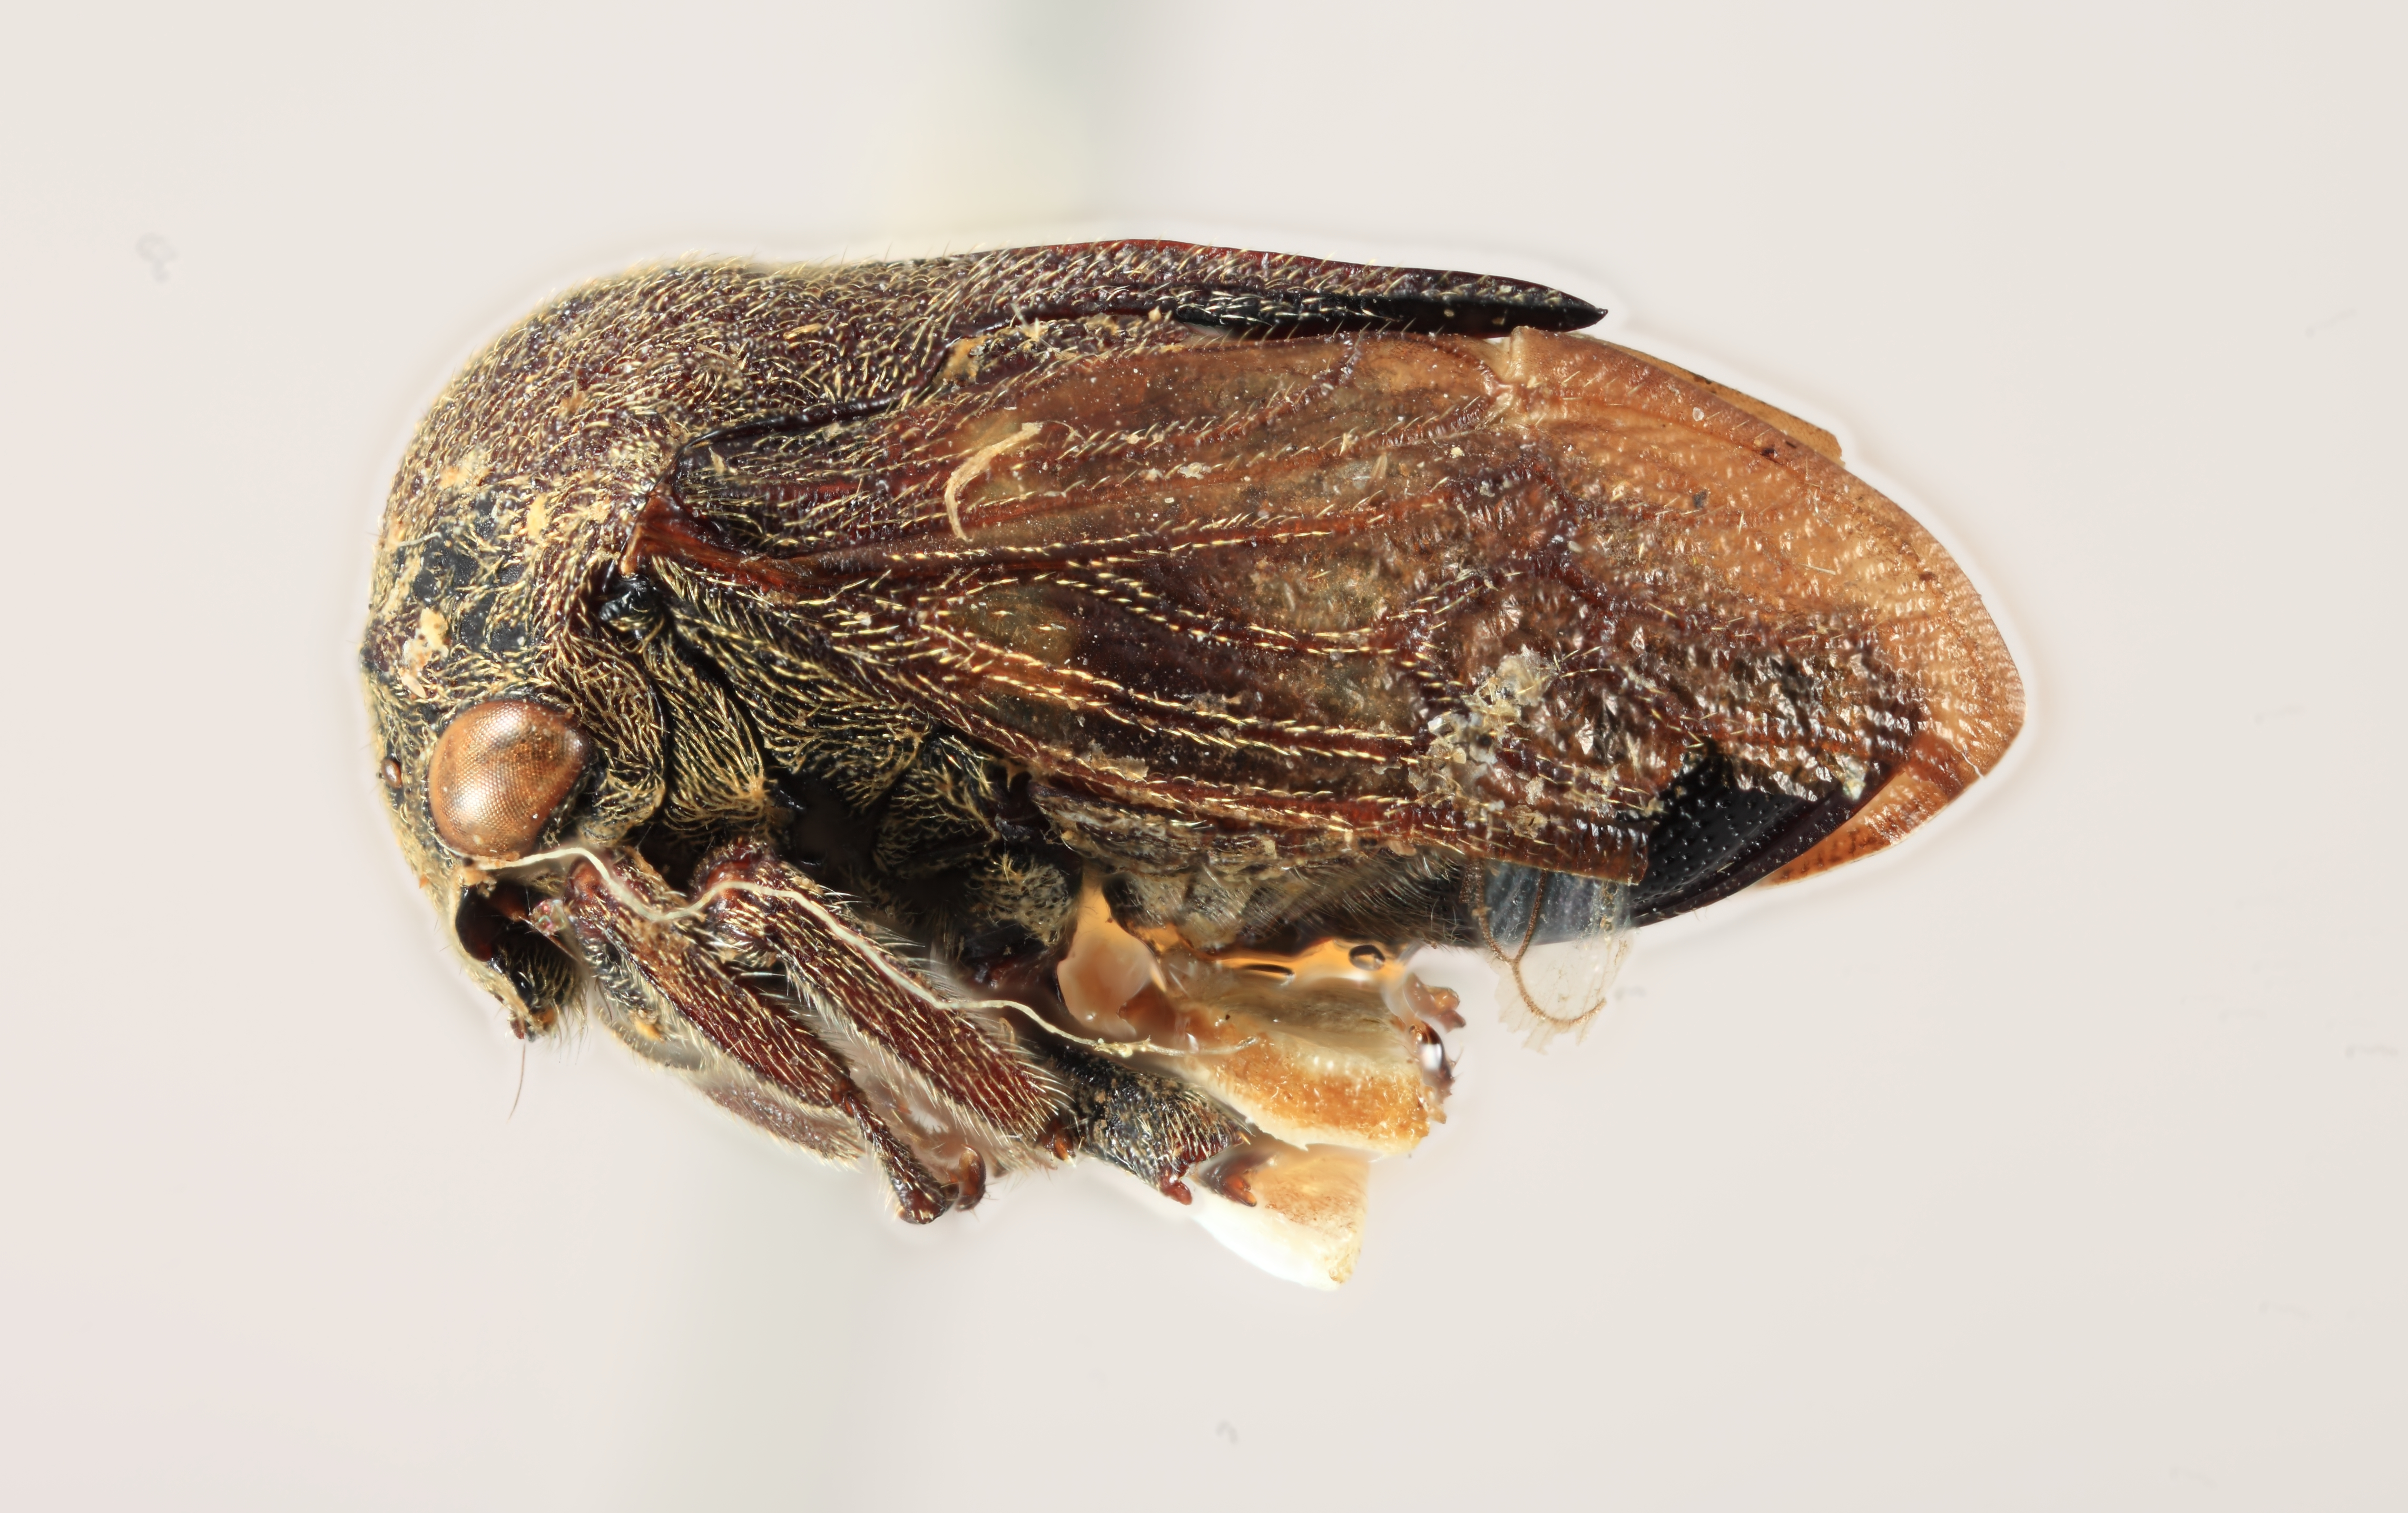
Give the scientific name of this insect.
Gargara lata
